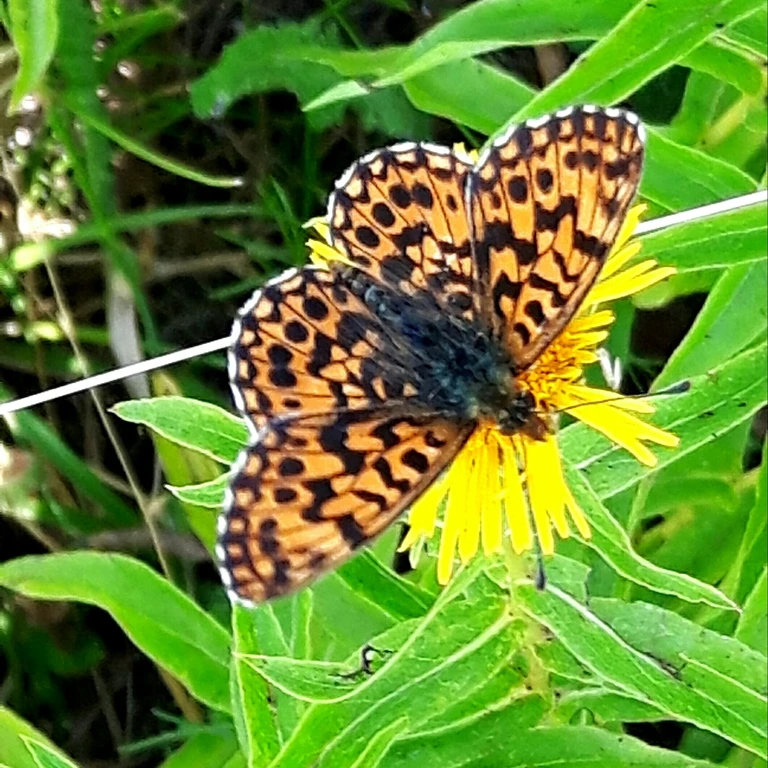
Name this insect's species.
Boloria dia
